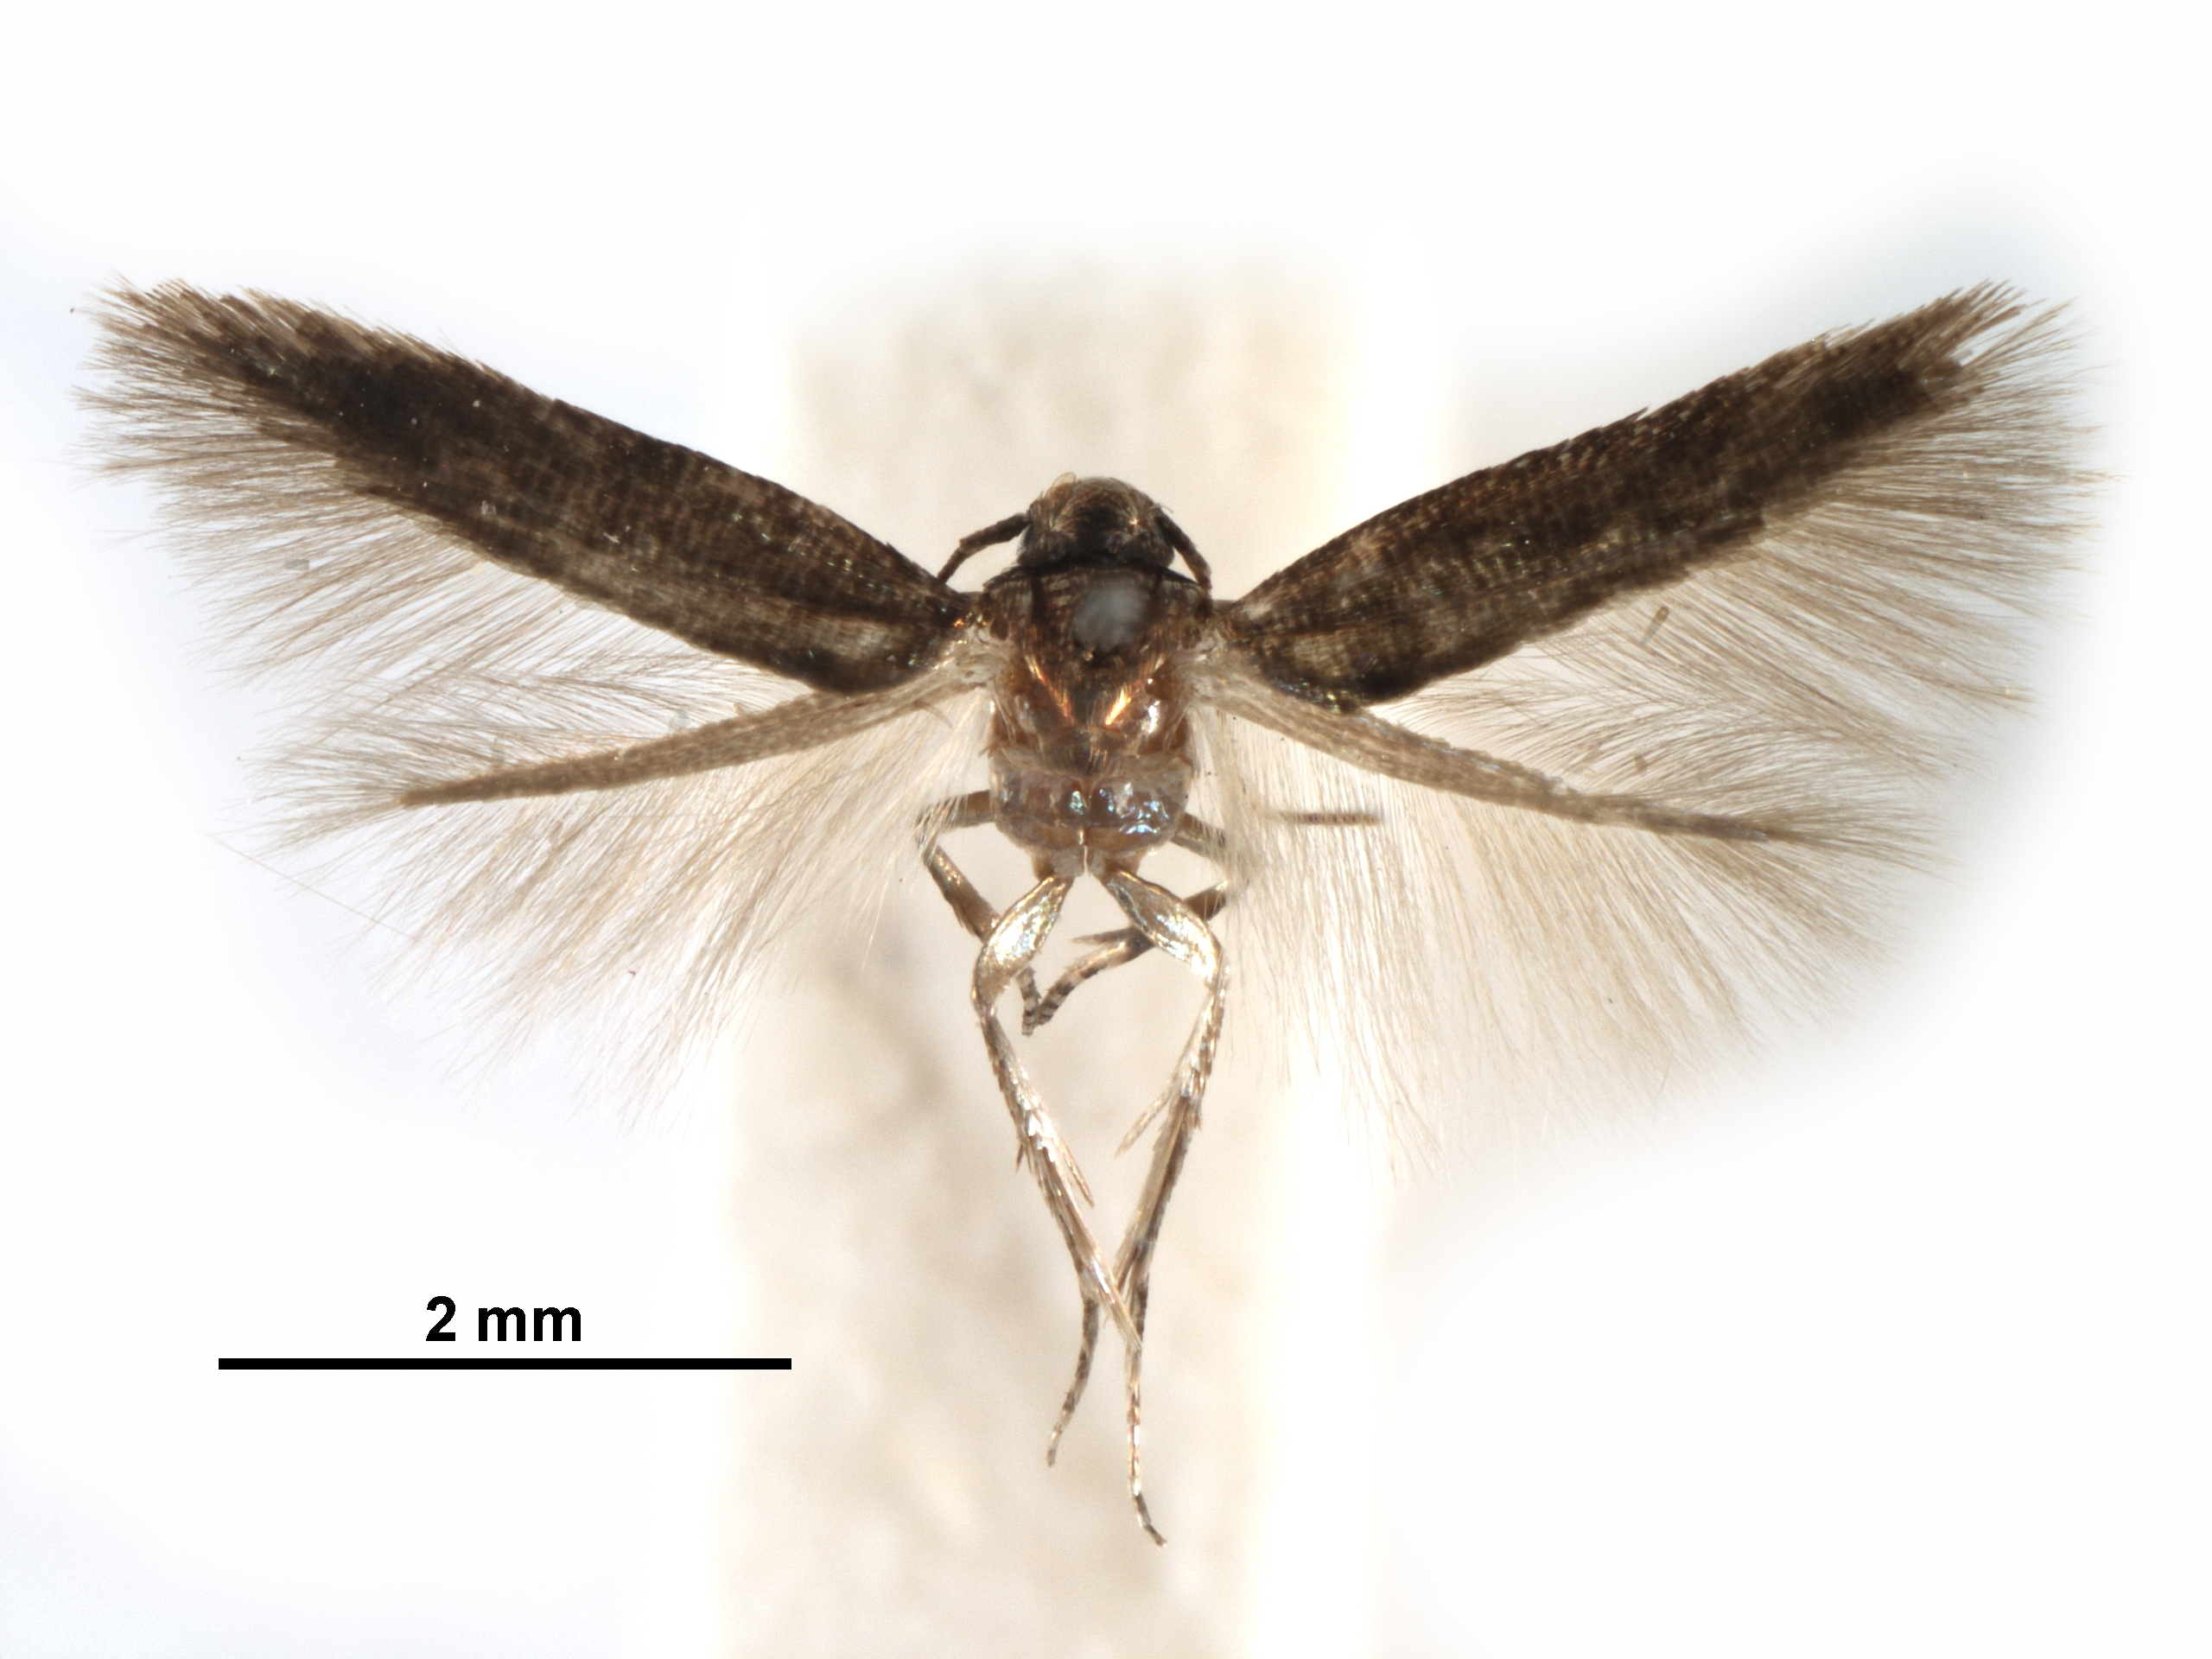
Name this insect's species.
Periploca orichaleella
